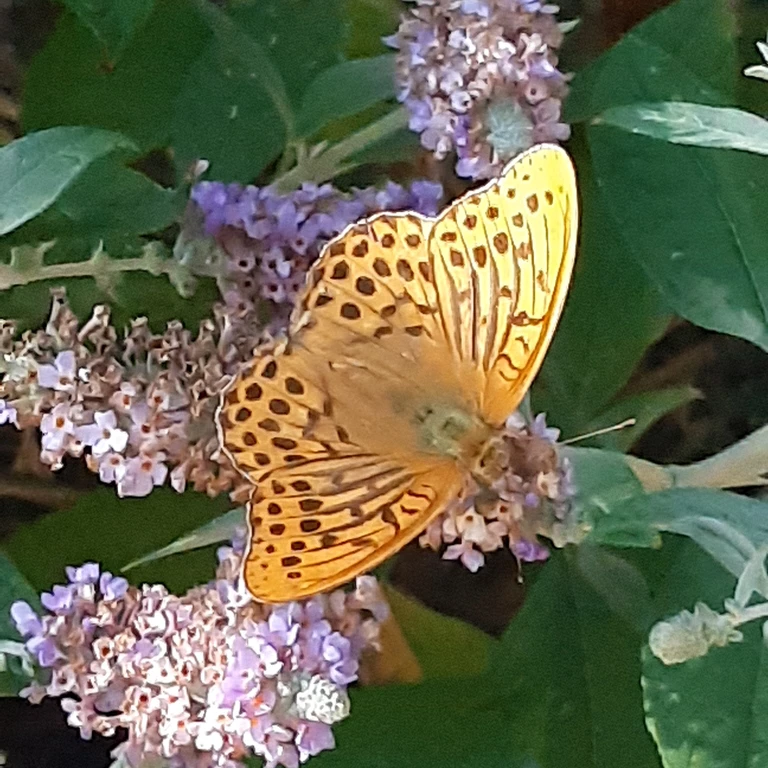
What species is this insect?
Argynnis paphia
